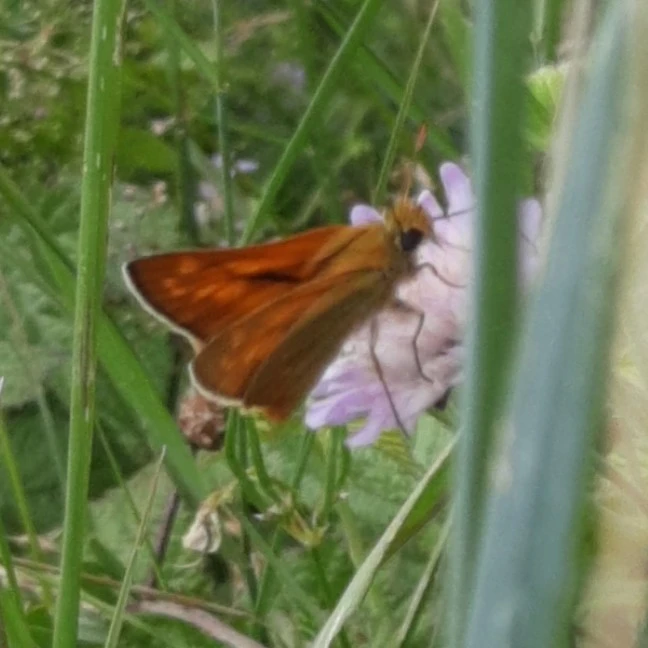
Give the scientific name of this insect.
Ochlodes sylvanus (also Ochlodes venata)
